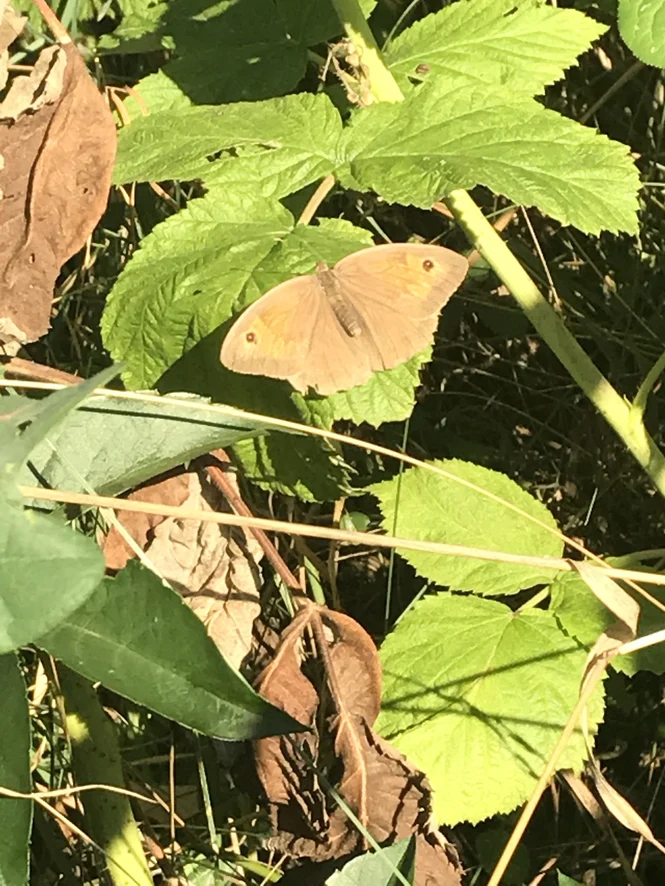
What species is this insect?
Maniola jurtina
